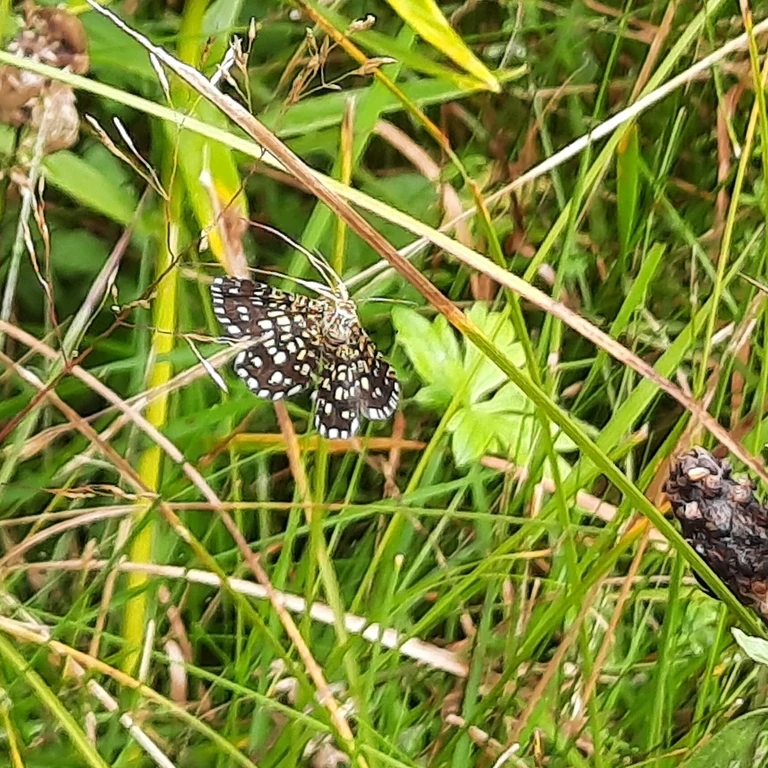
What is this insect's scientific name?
Chiasmia clathrata
